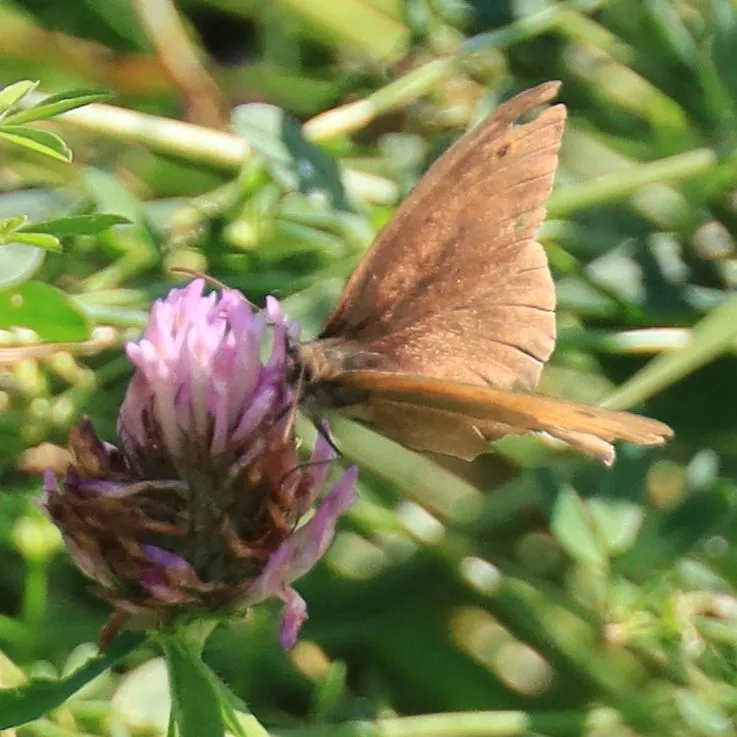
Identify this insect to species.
Maniola jurtina
